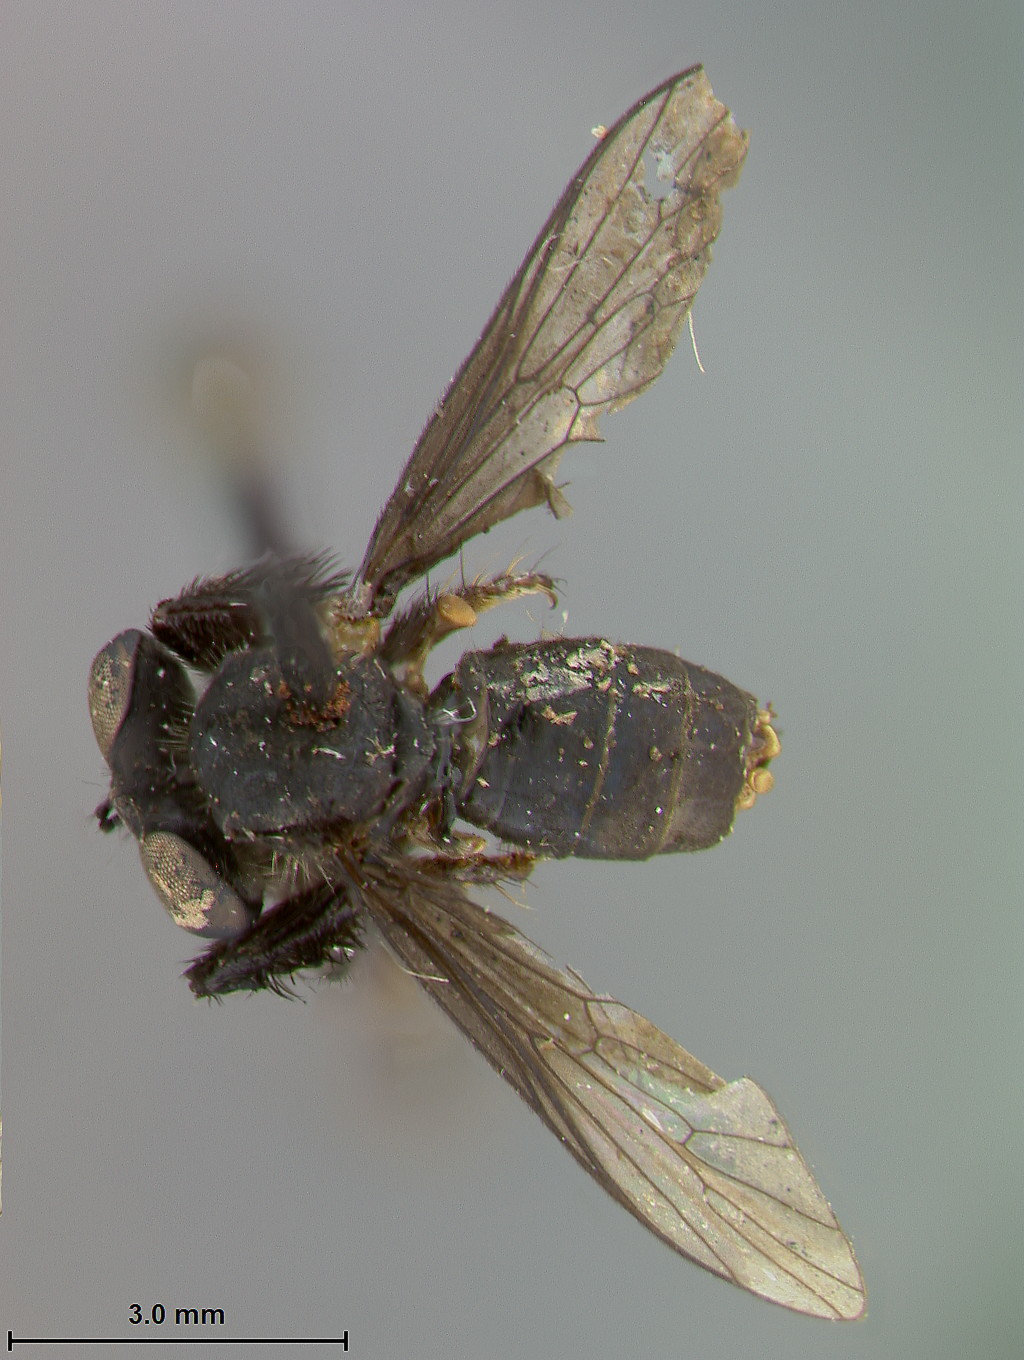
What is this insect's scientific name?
Trigonomima canifrons
